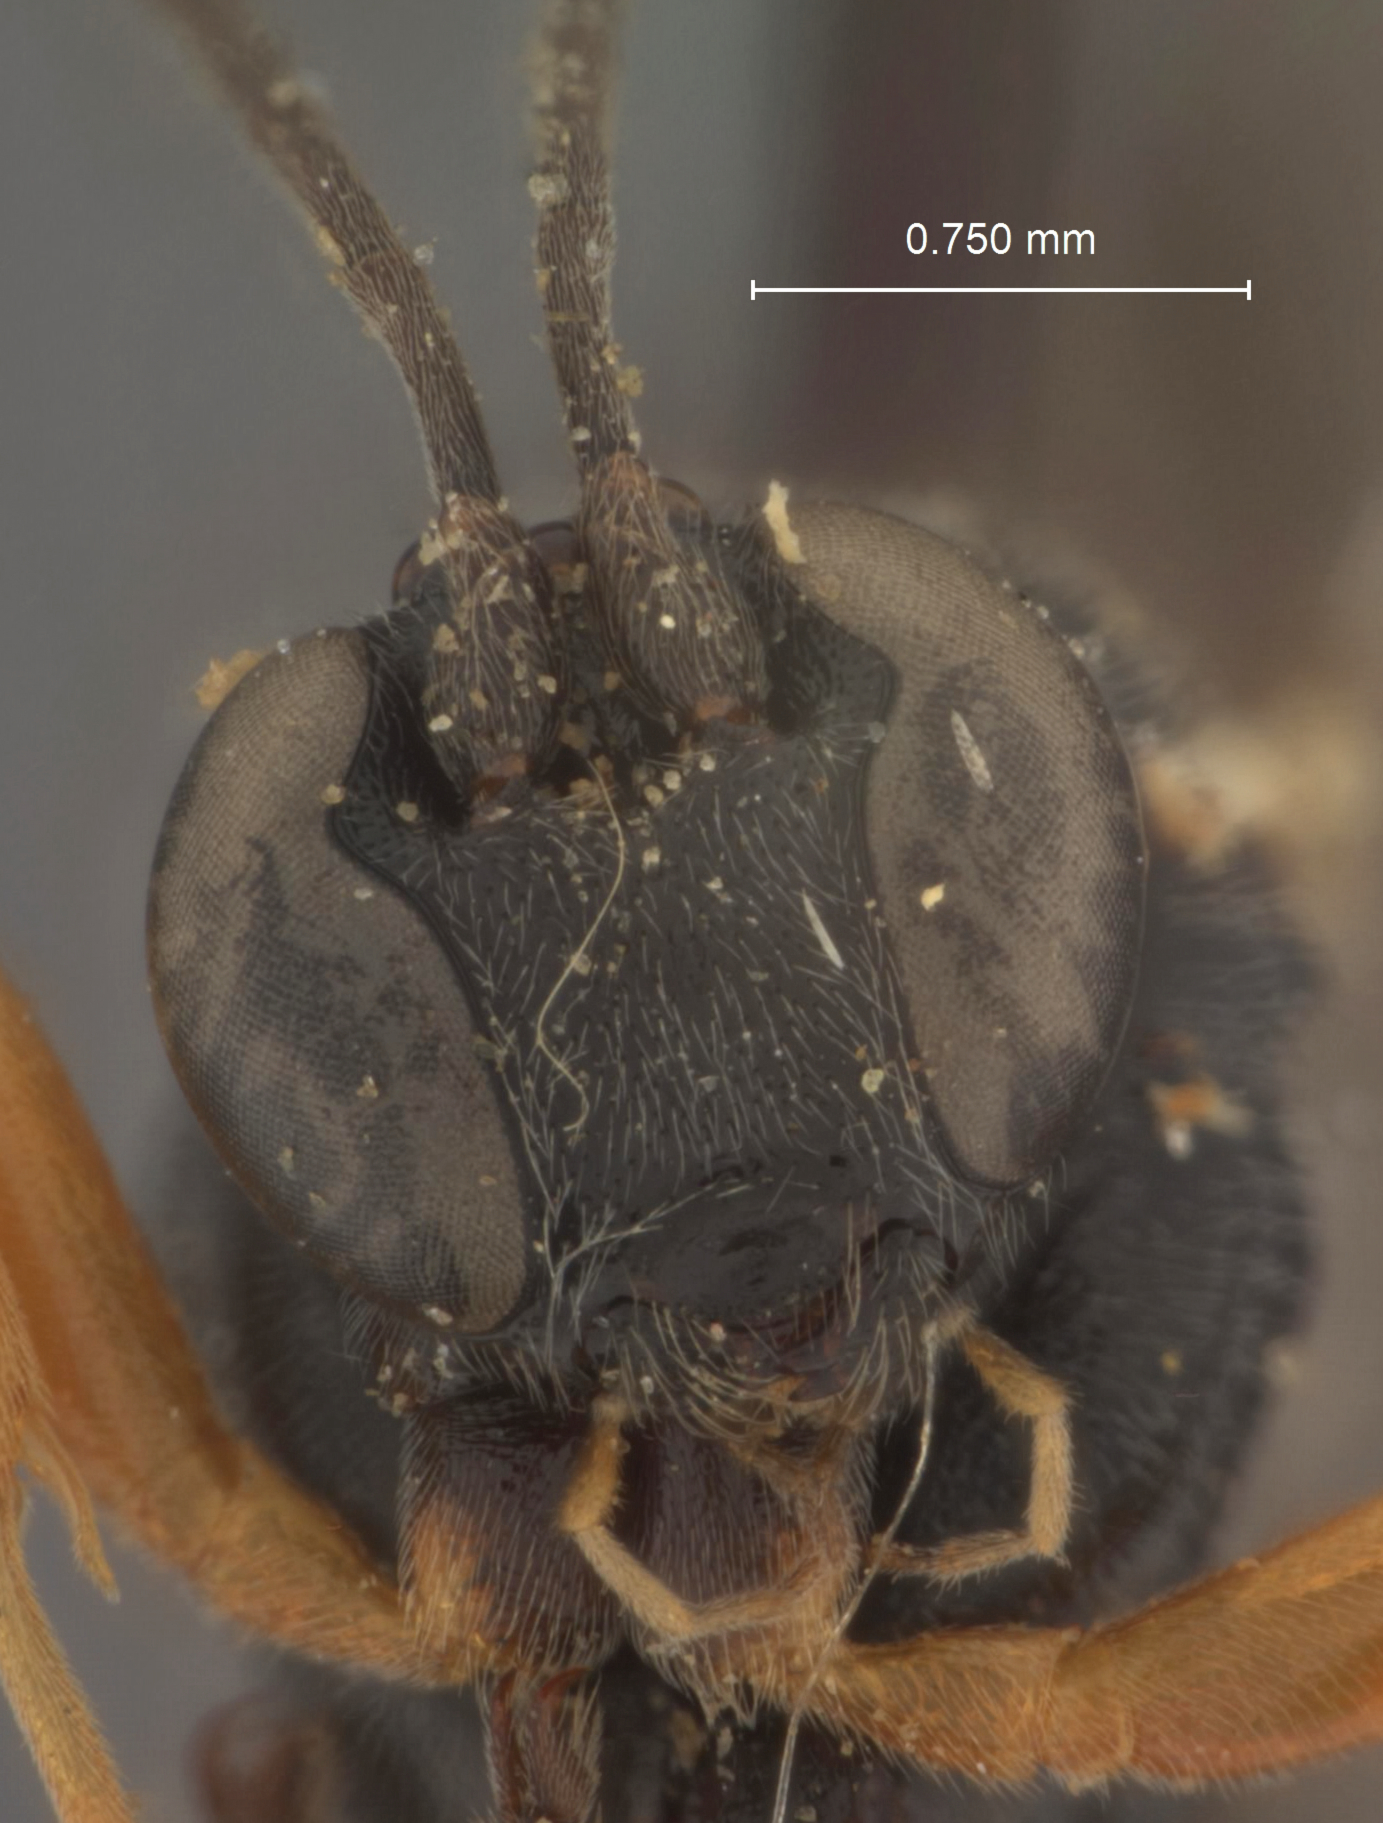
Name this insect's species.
Itoplectis obesus
